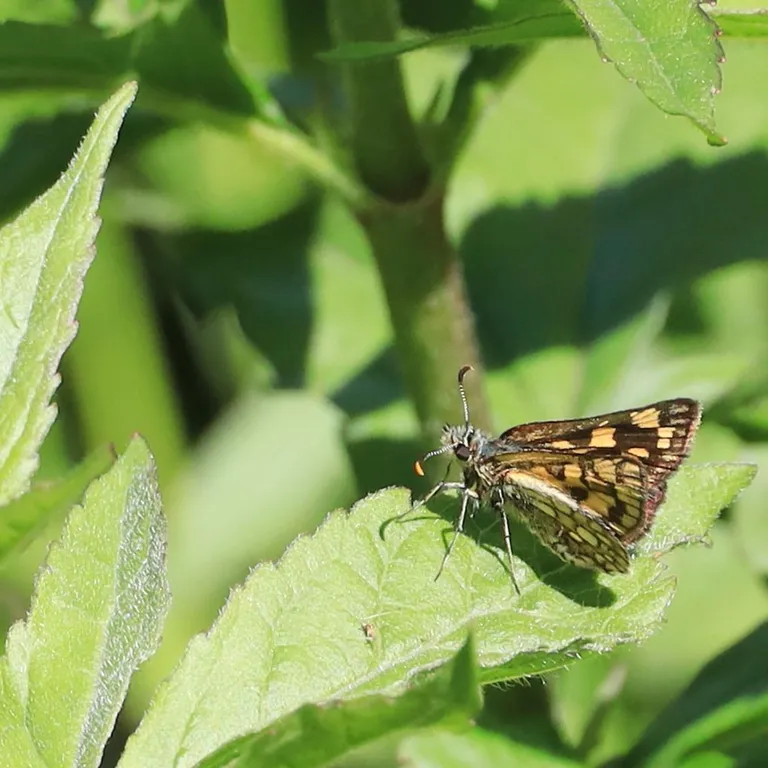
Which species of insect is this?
Carterocephalus palaemon
